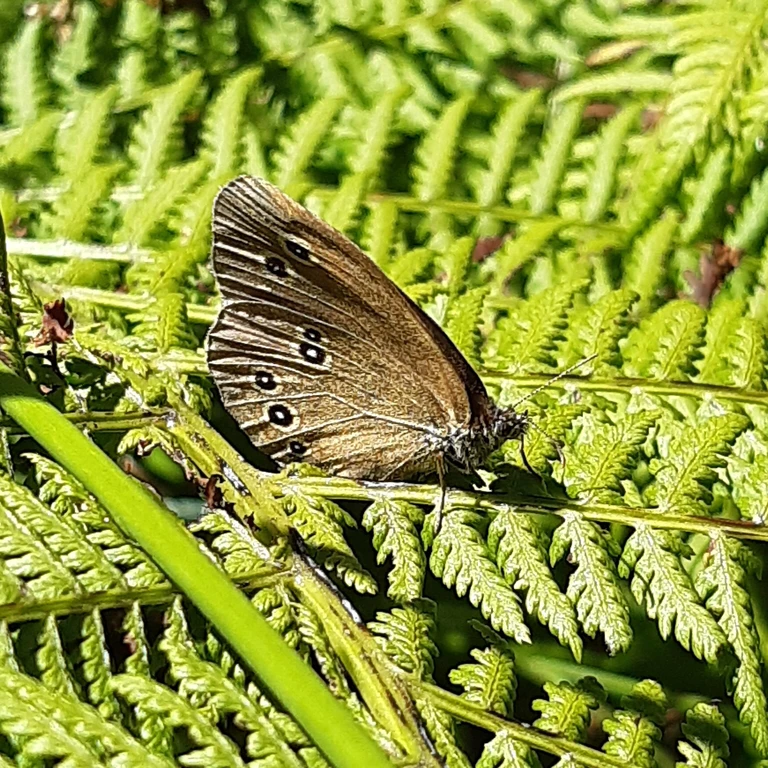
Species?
Aphantopus hyperantus
